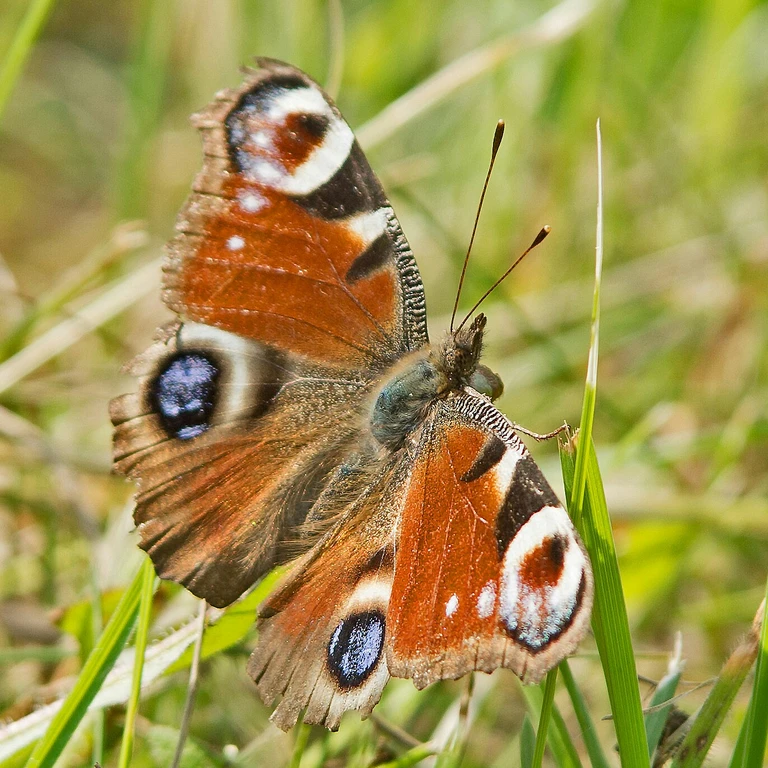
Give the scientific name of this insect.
Aglais io
